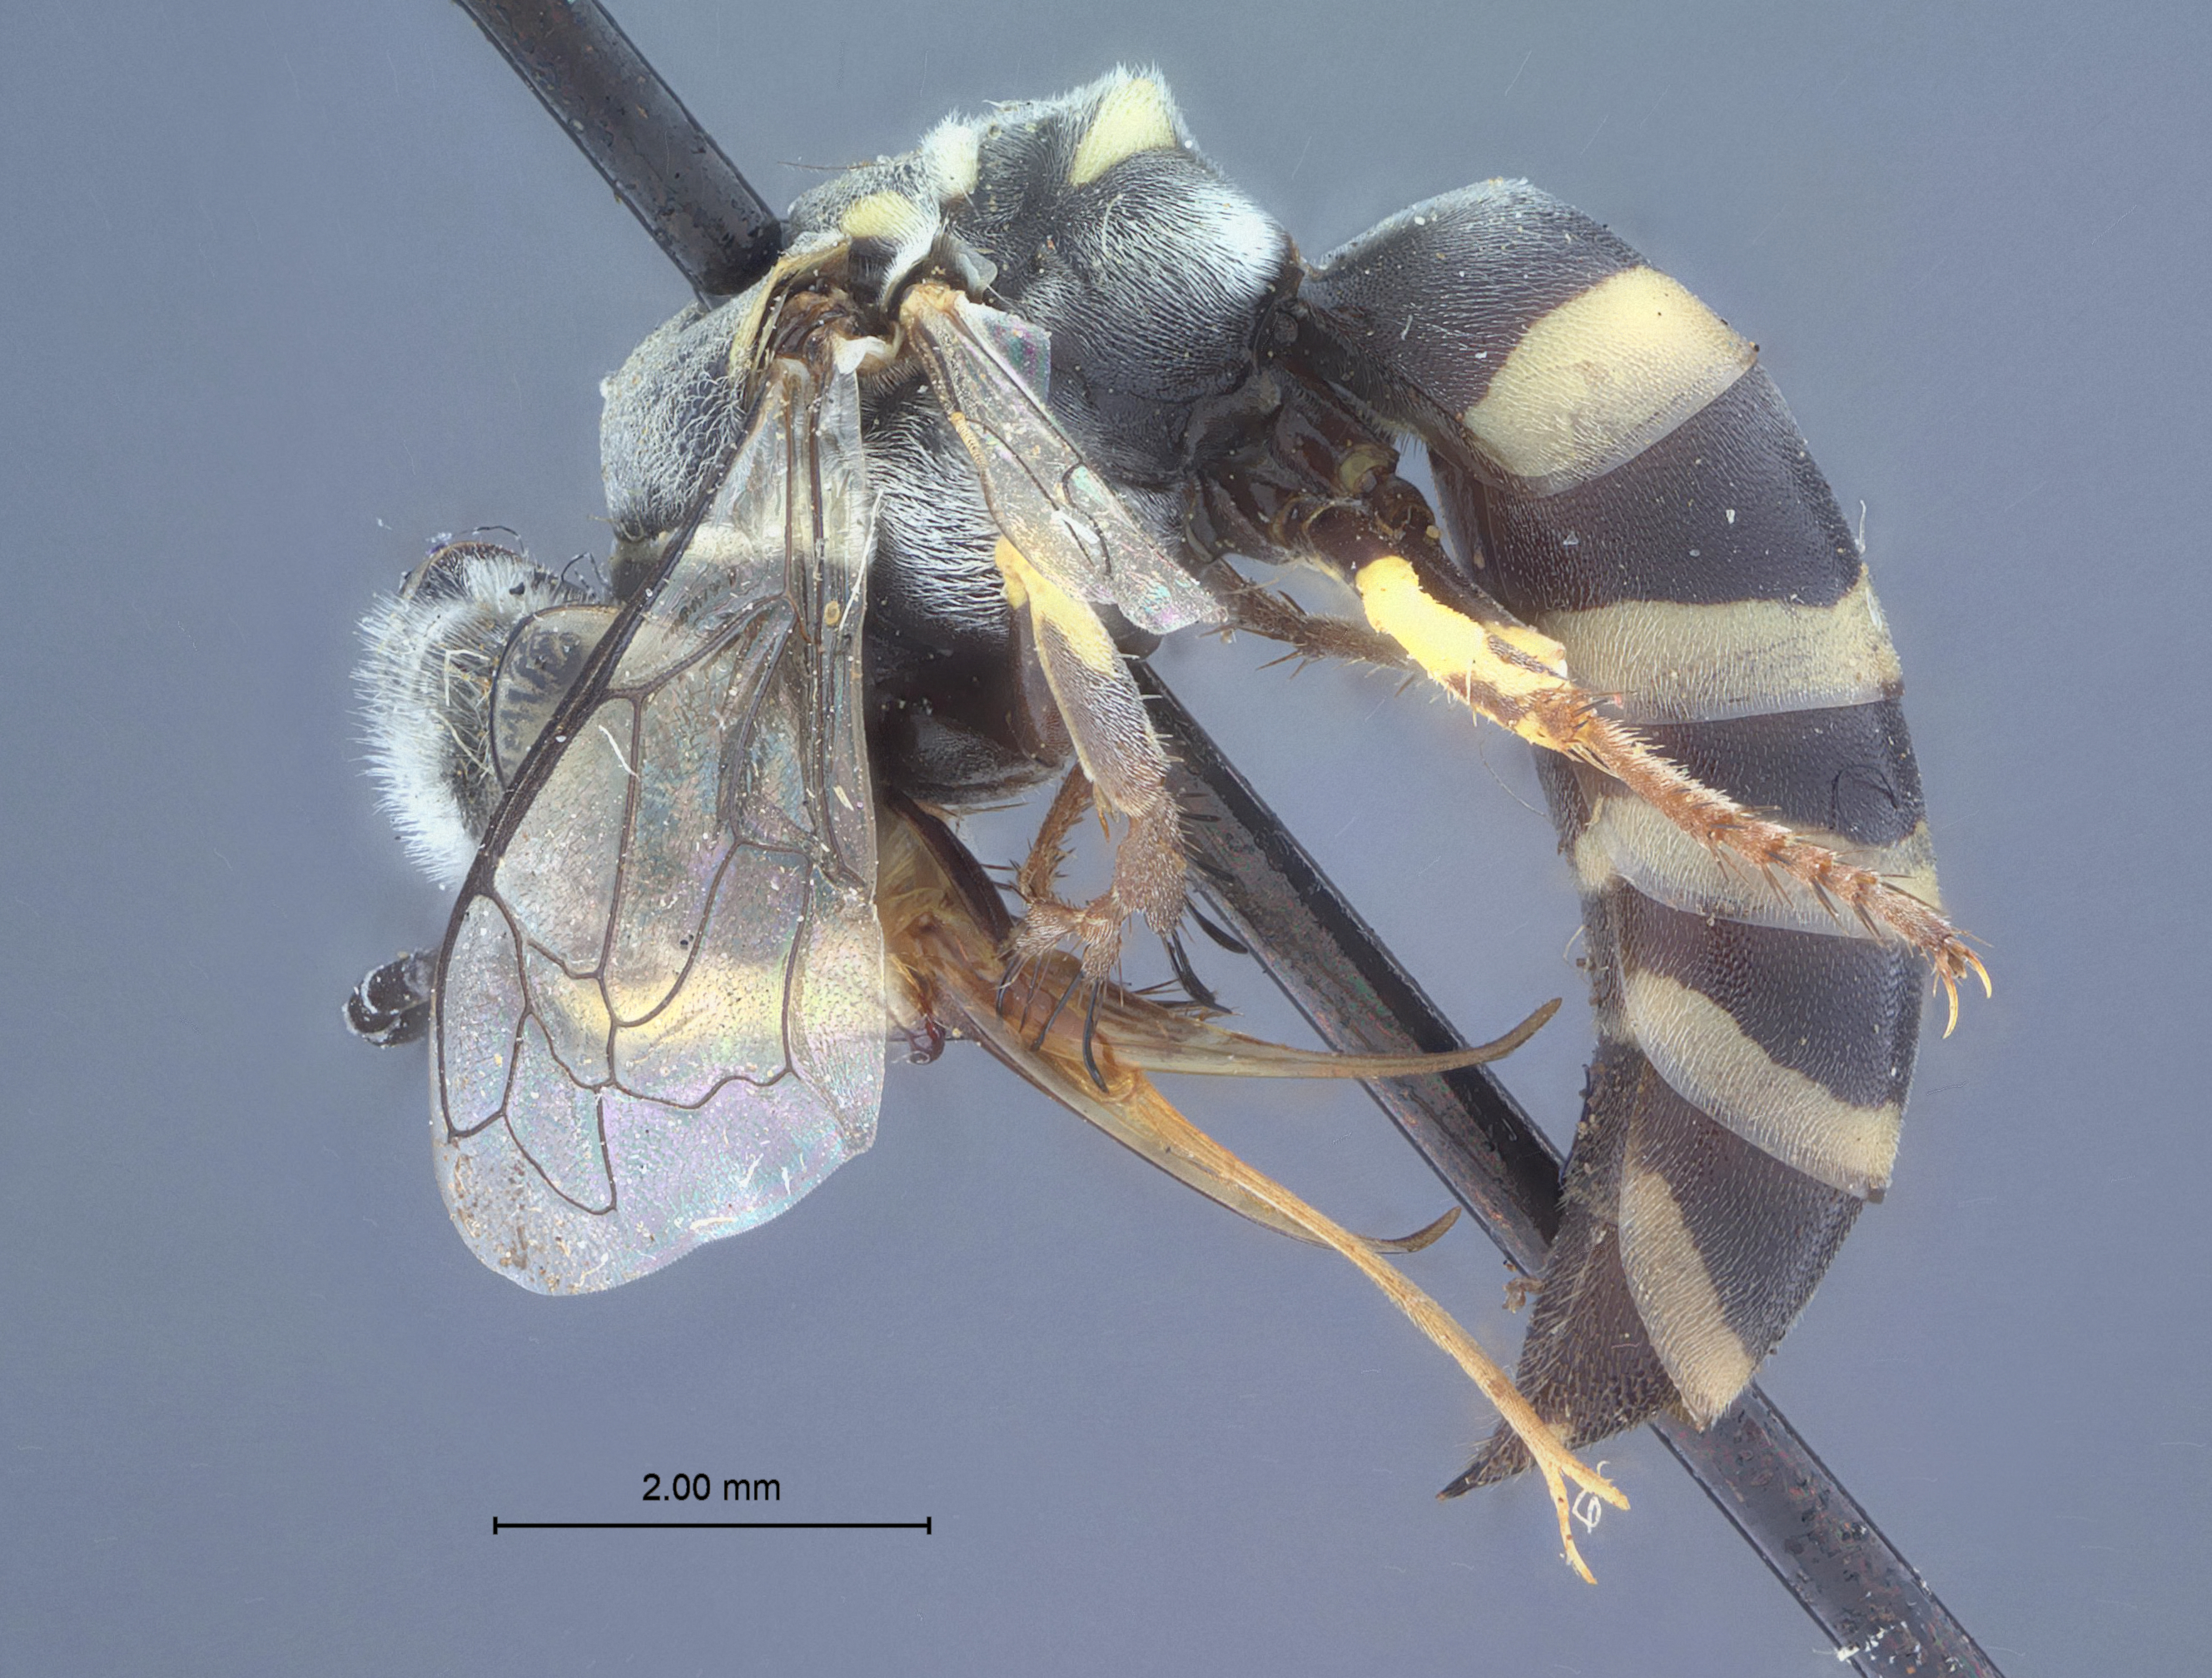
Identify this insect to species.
Microbembex tarsalis
